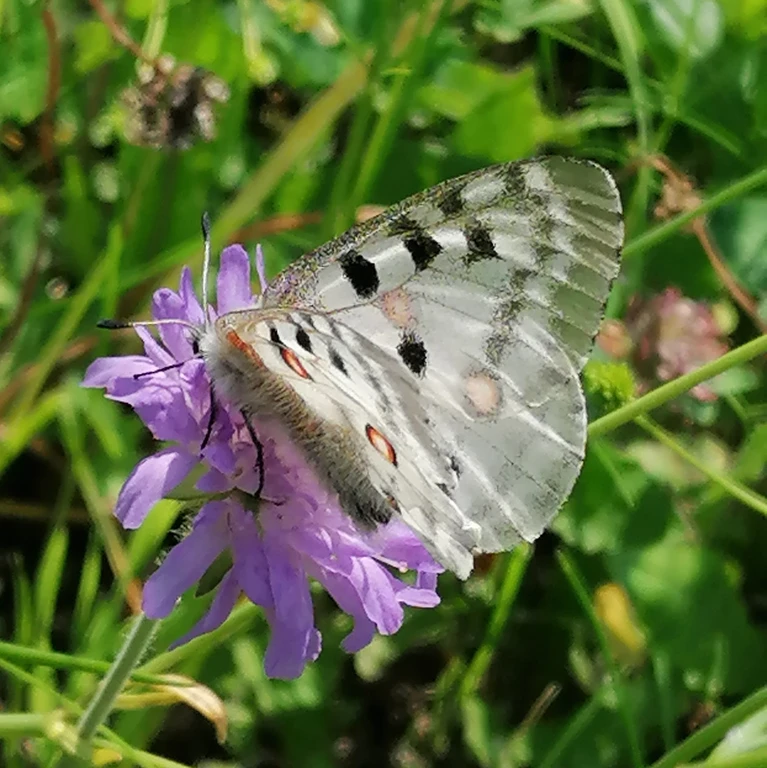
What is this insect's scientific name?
Parnassius apollo
